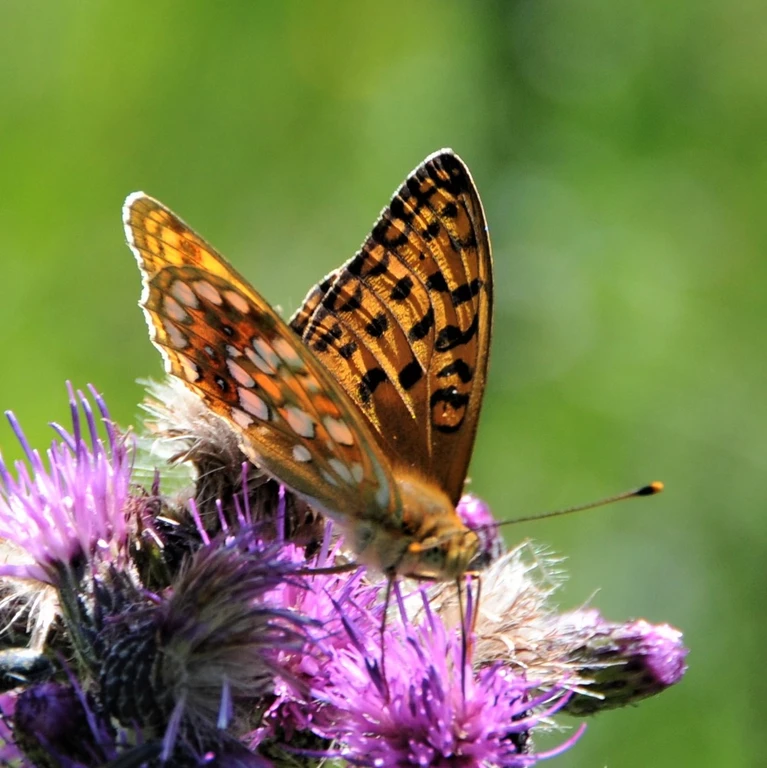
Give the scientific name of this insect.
Fabriciana adippe
